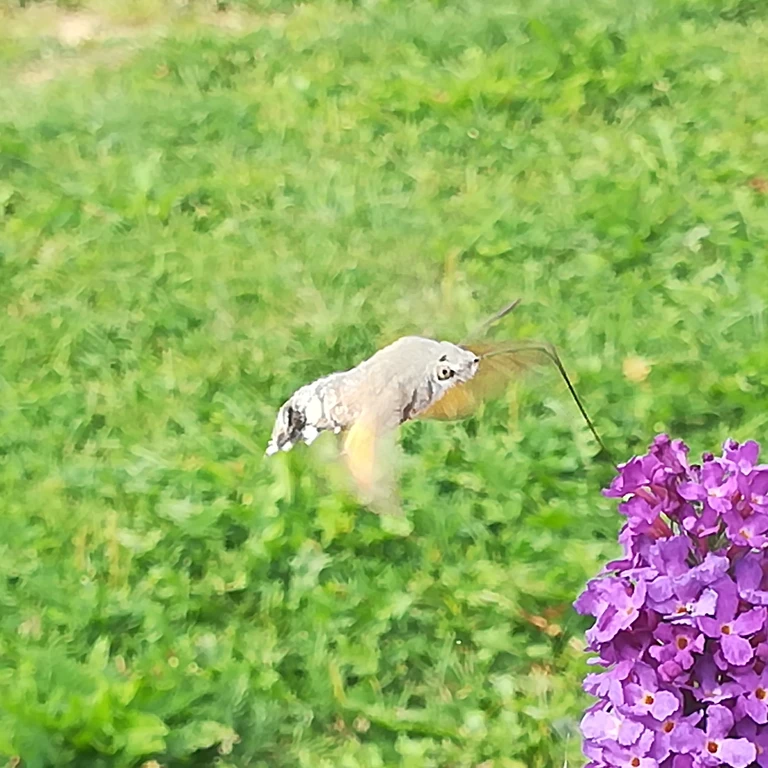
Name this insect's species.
Macroglossum stellatarum
